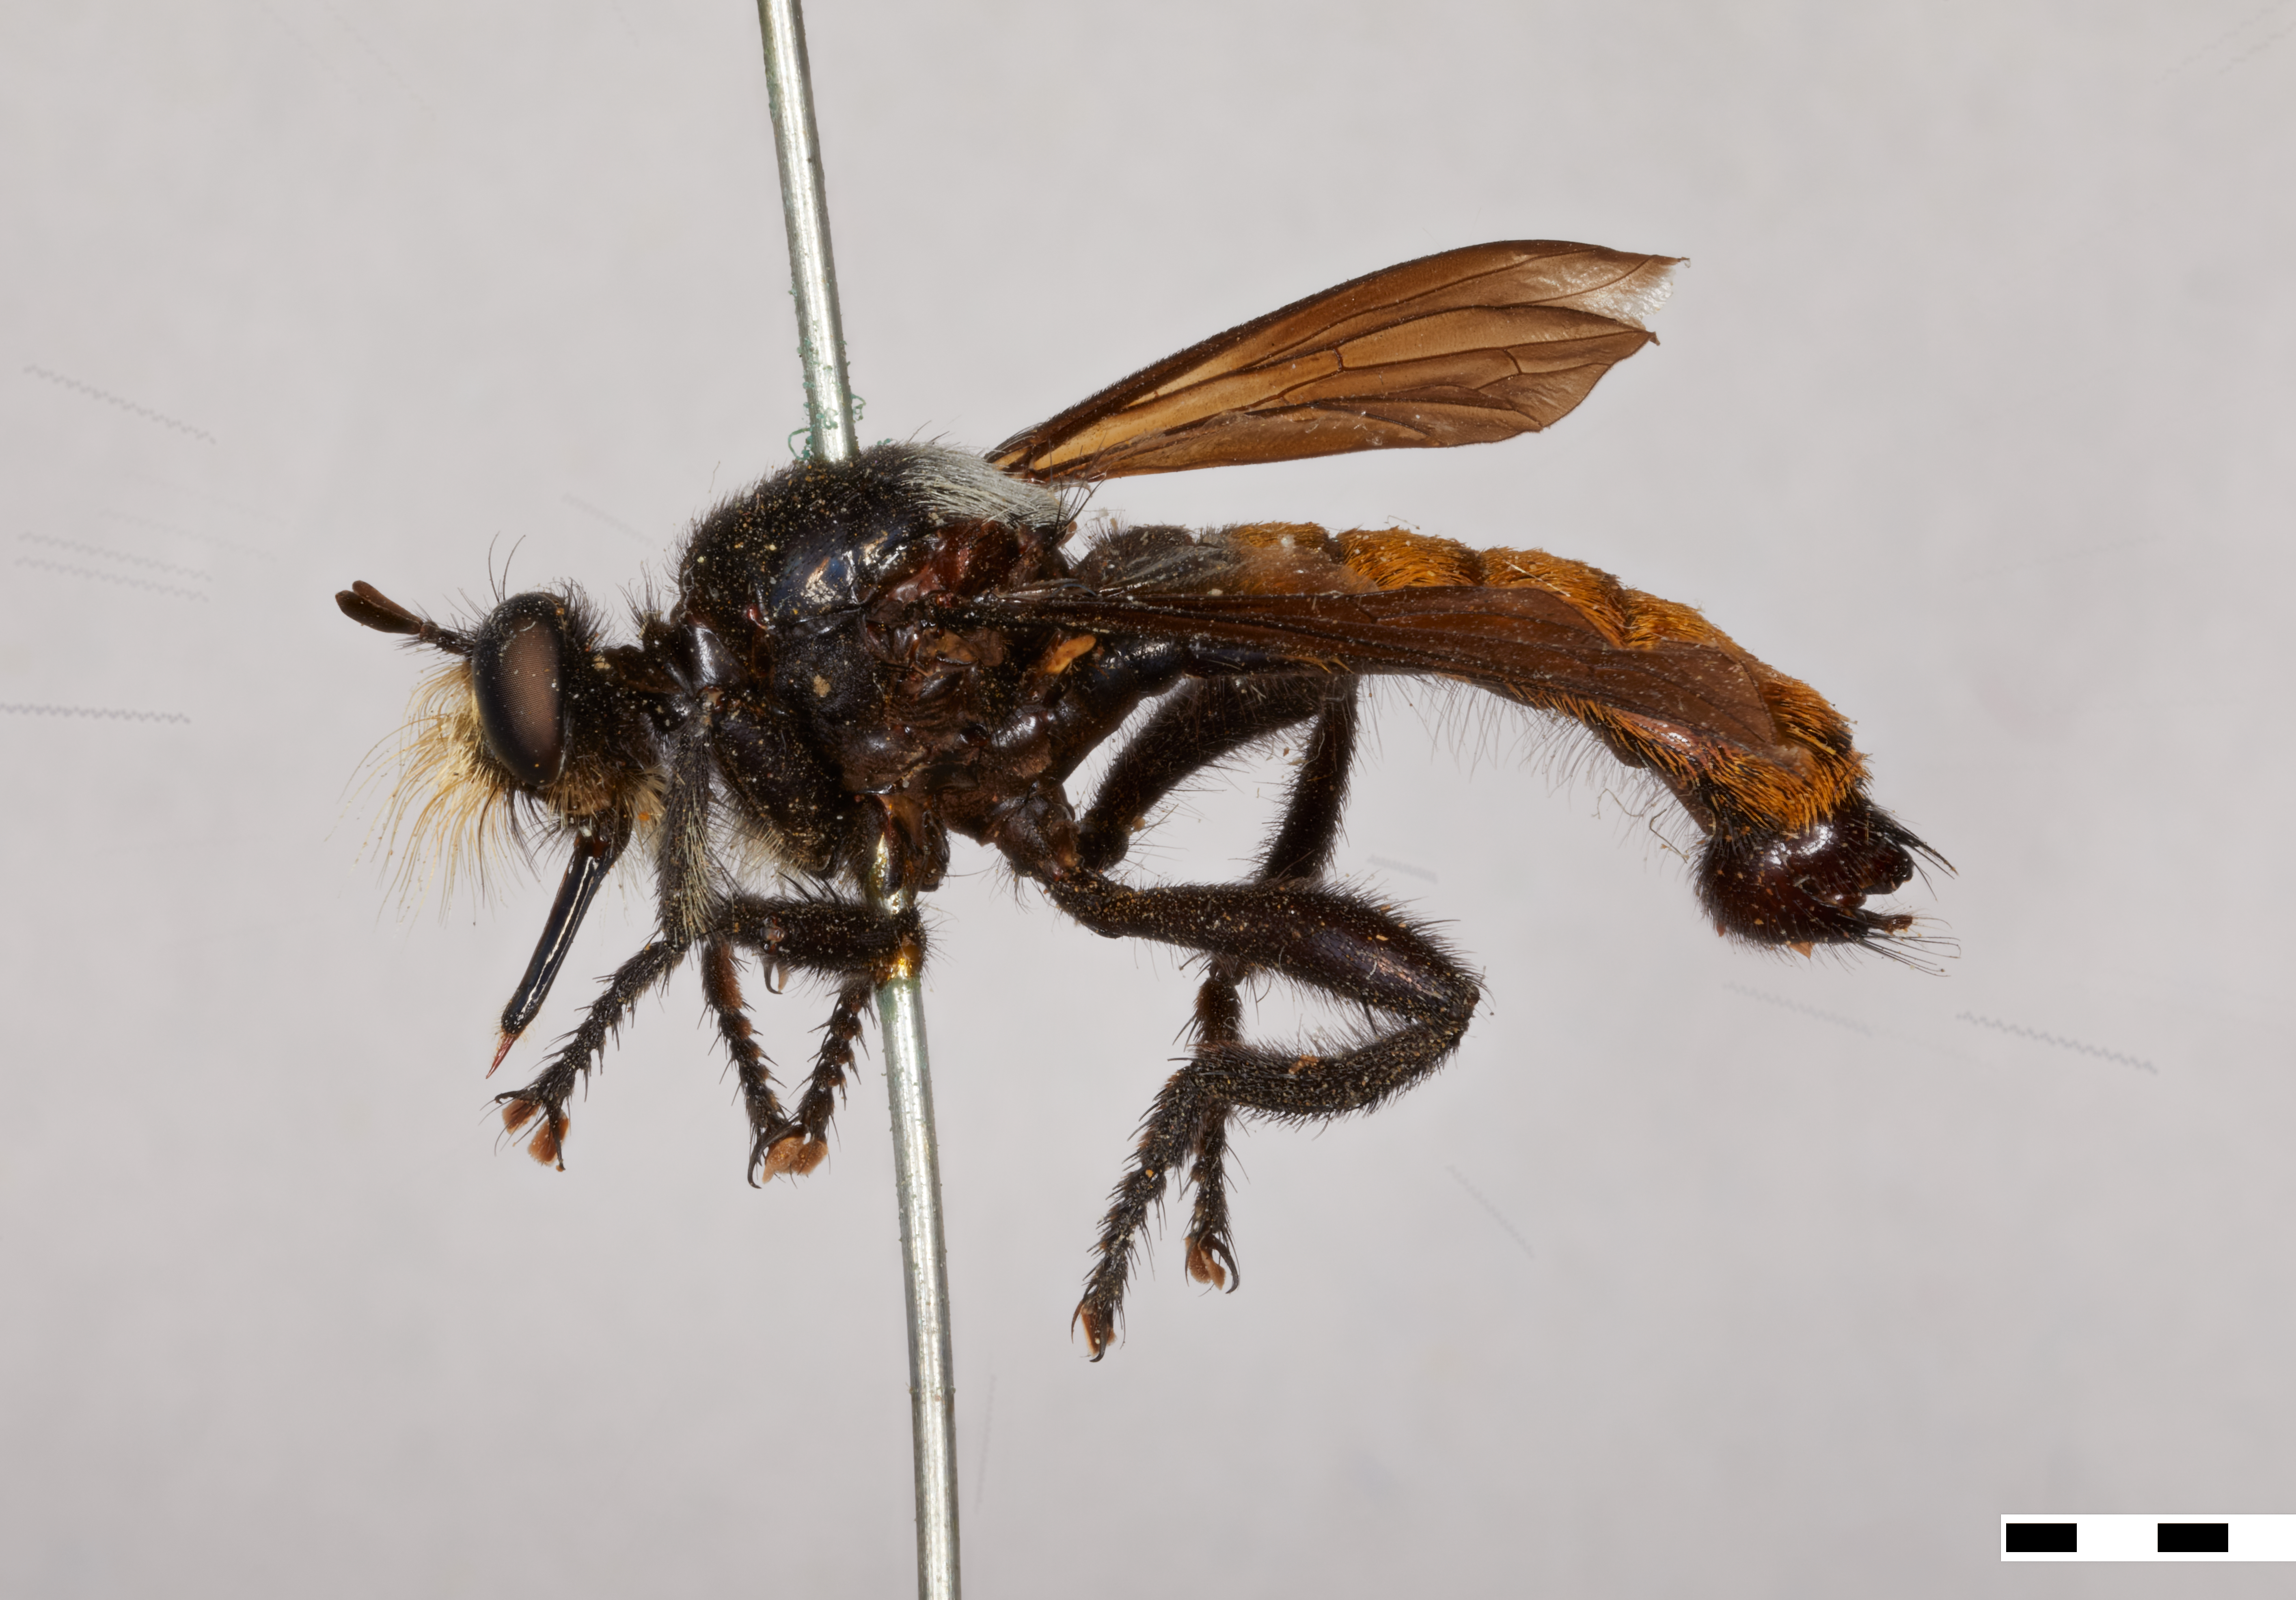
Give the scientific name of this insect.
Laphria trux
